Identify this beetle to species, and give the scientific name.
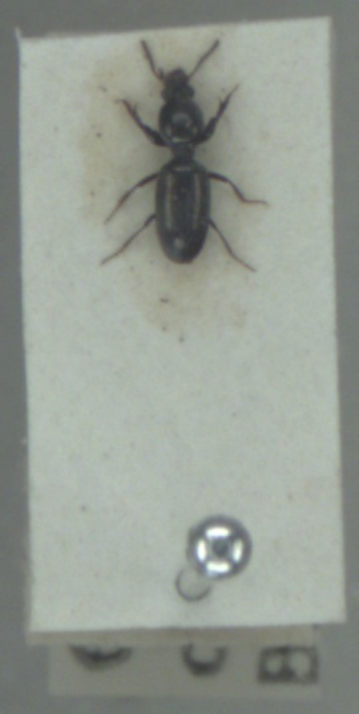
Dyschirius politus
